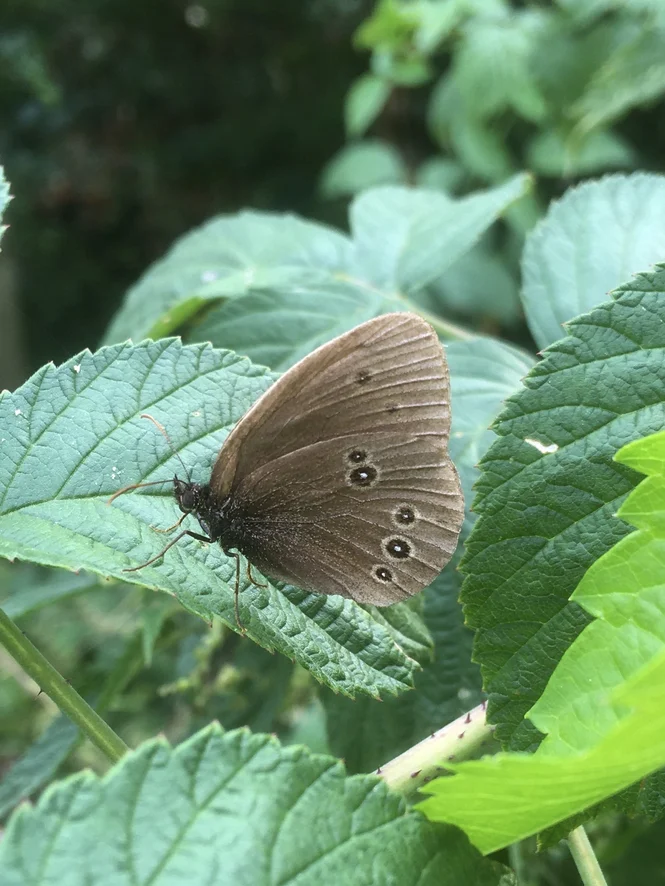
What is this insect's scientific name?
Aphantopus hyperantus
